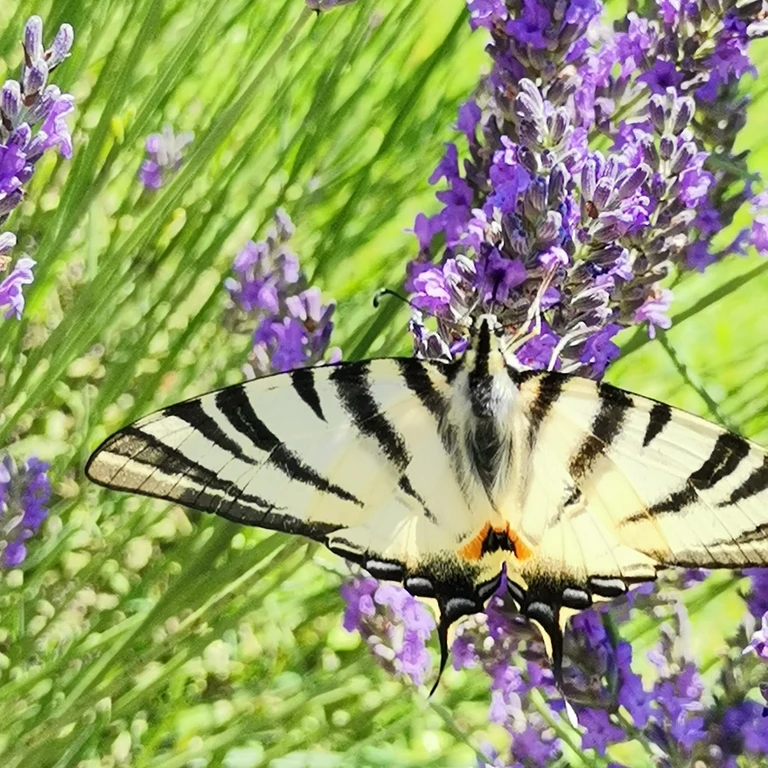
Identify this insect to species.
Iphiclides podalirius
